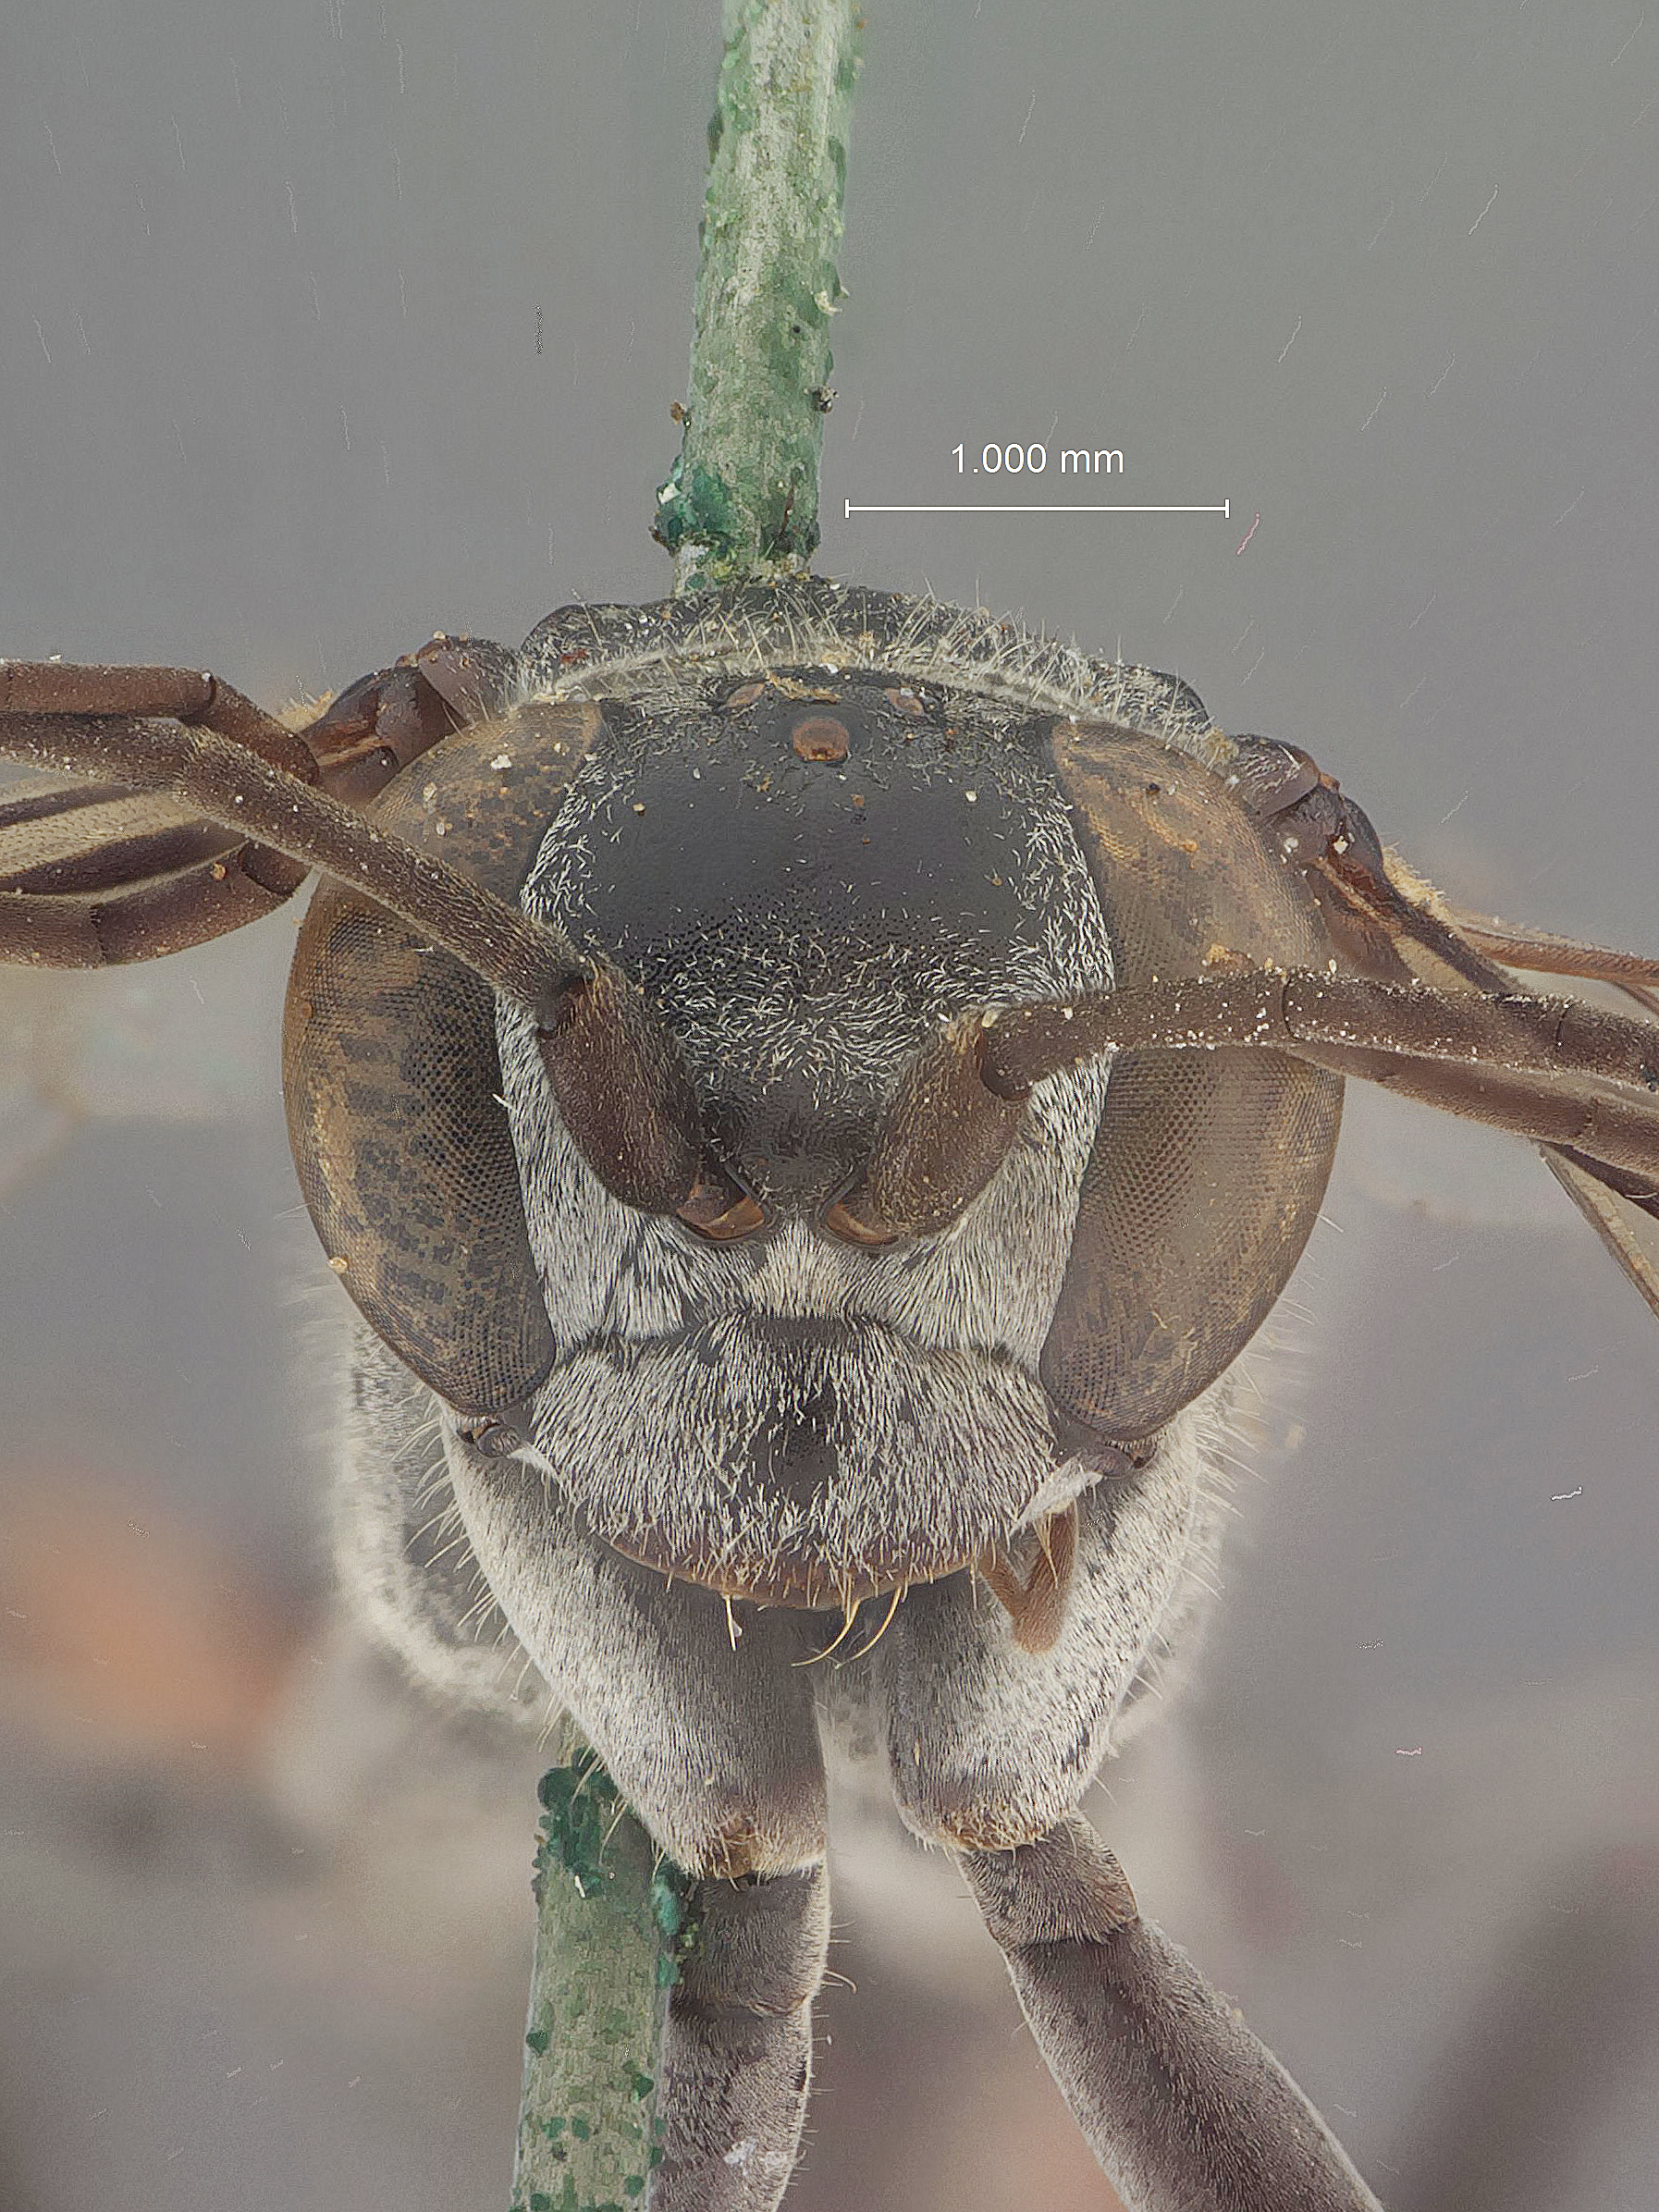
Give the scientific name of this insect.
Pseudagenia persephone
